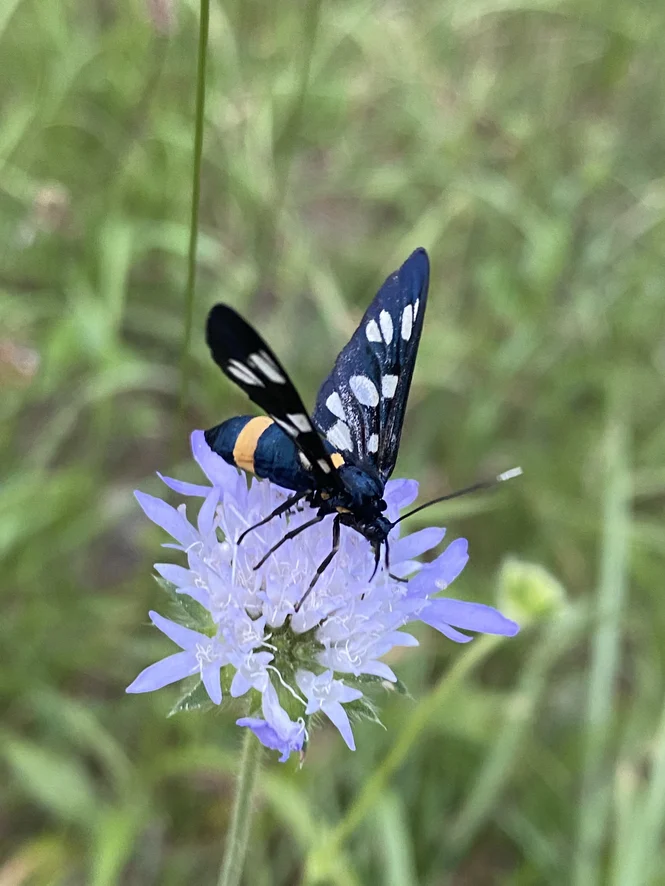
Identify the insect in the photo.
Amata phegea
